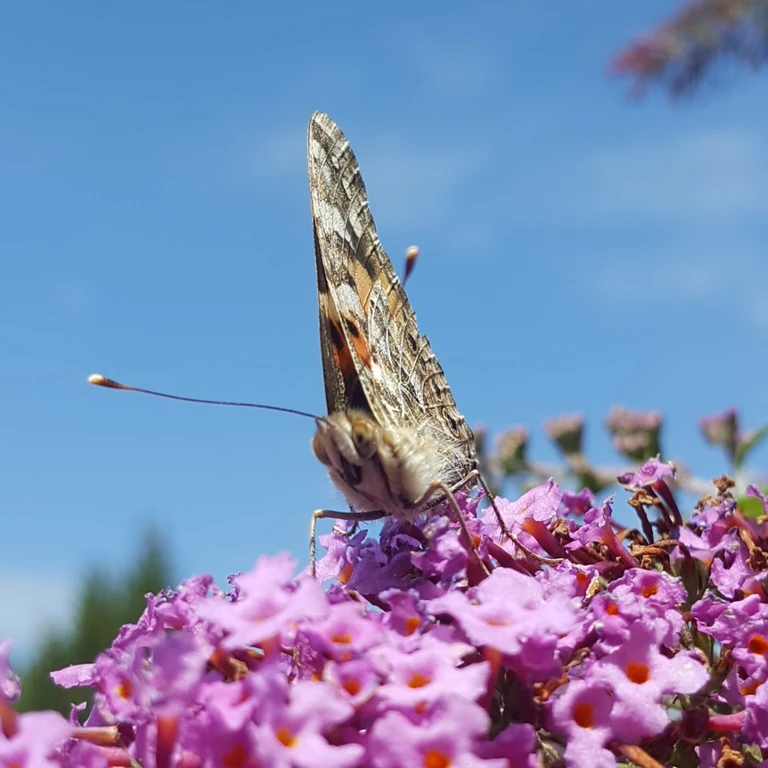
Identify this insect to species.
Vanessa cardui
